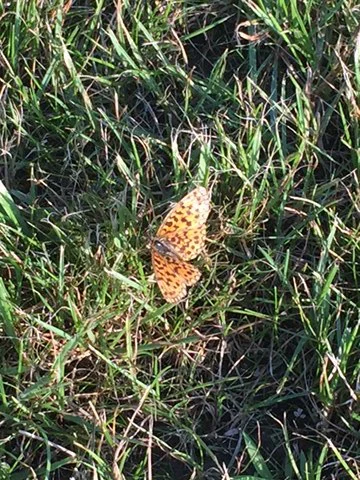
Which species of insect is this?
Boloria dia
